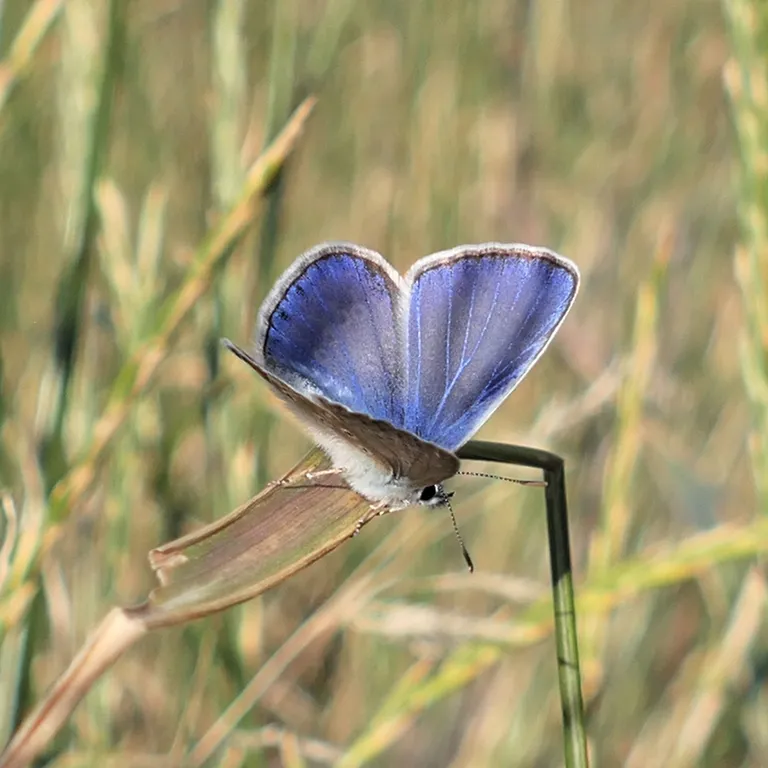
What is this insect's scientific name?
Polyommatus icarus
